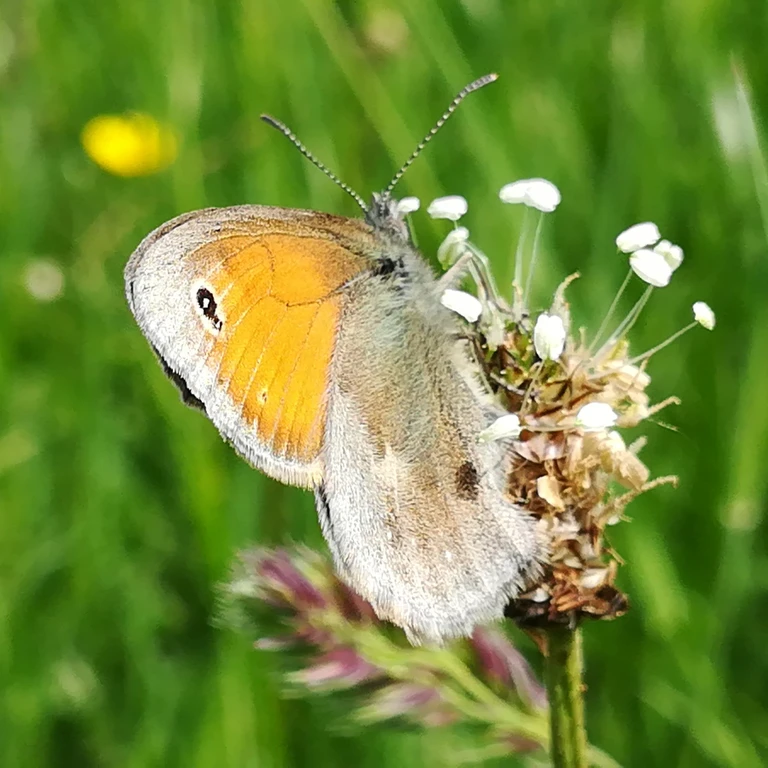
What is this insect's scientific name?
Coenonympha pamphilus
